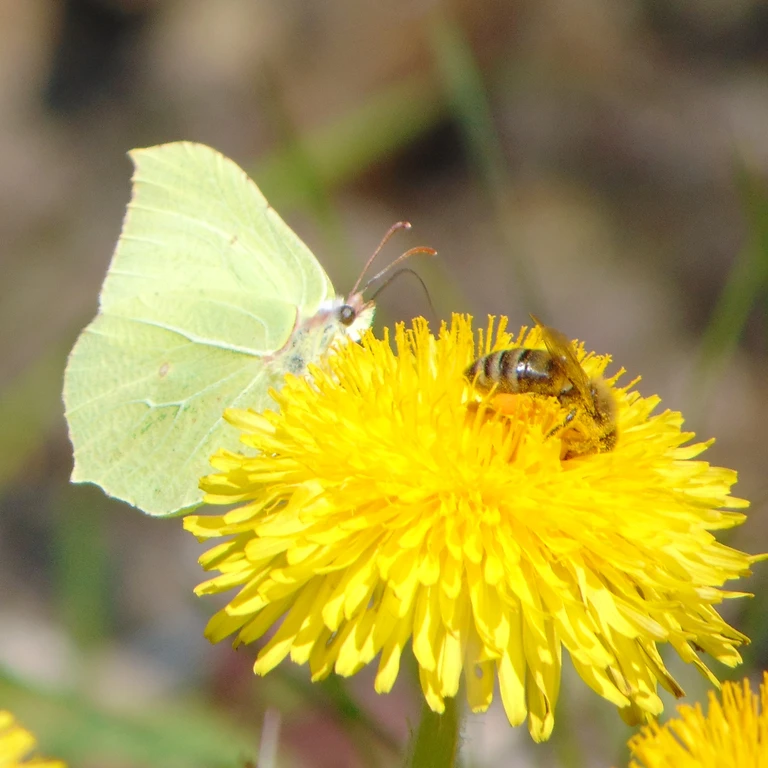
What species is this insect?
Gonepteryx rhamni
